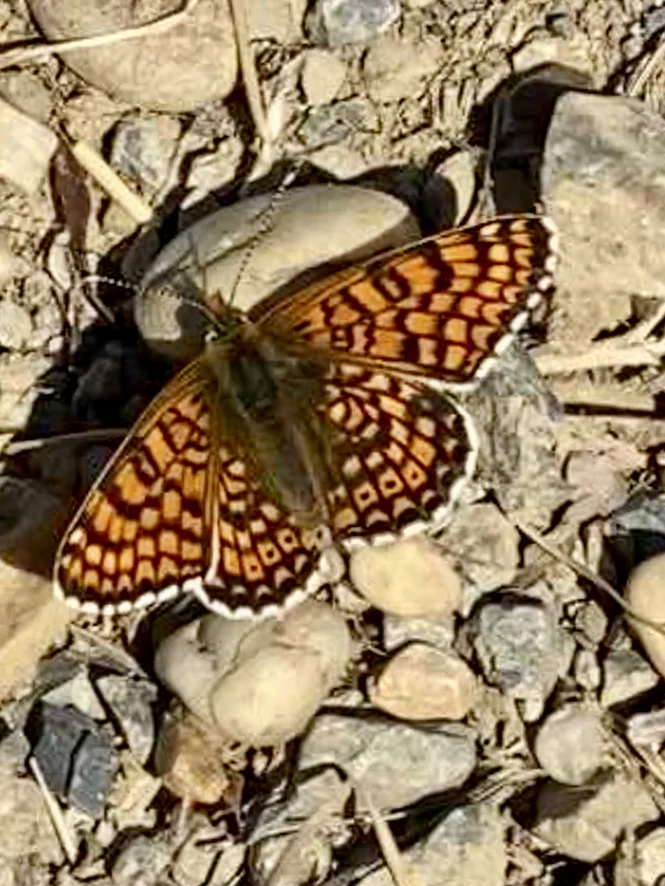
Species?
Melitaea cinxia
